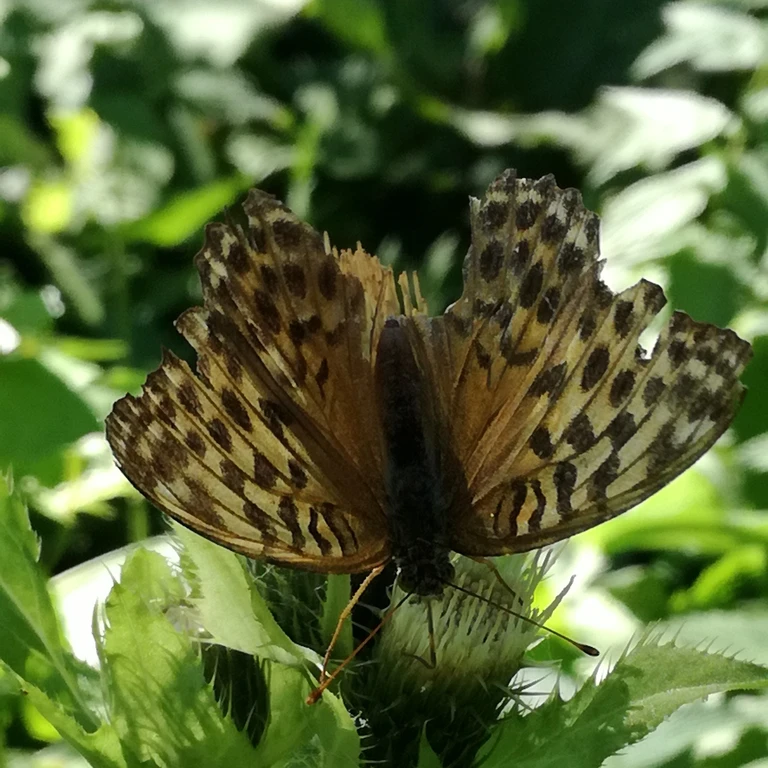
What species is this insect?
Argynnis paphia
